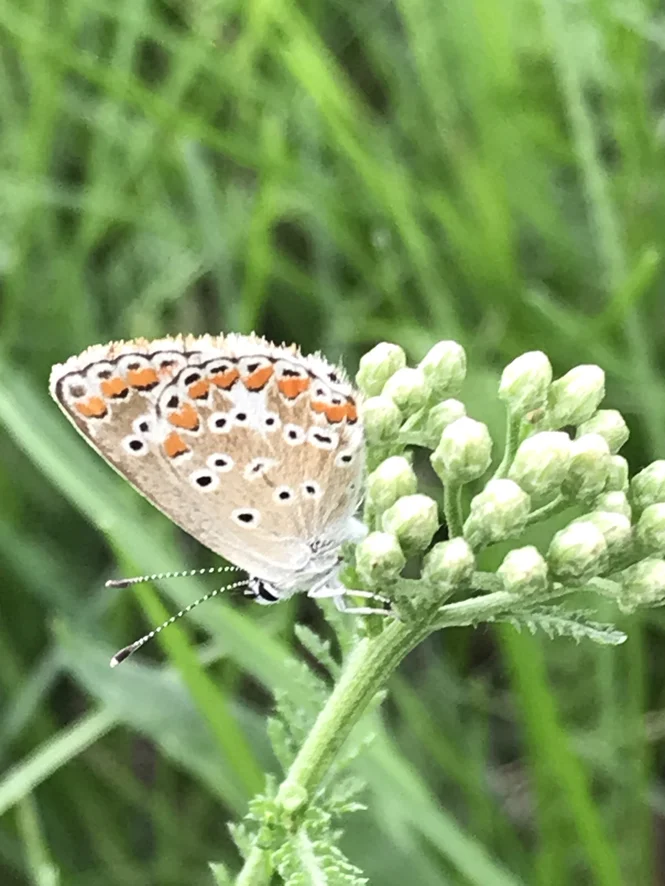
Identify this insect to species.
Aricia agestis/artaxerxes
